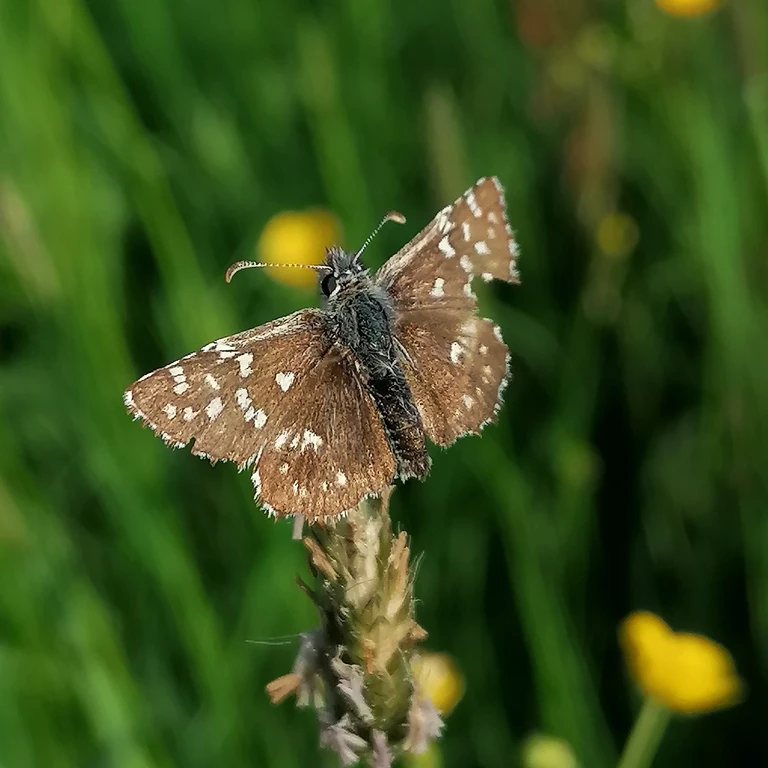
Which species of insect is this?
Pyrgus malvae
